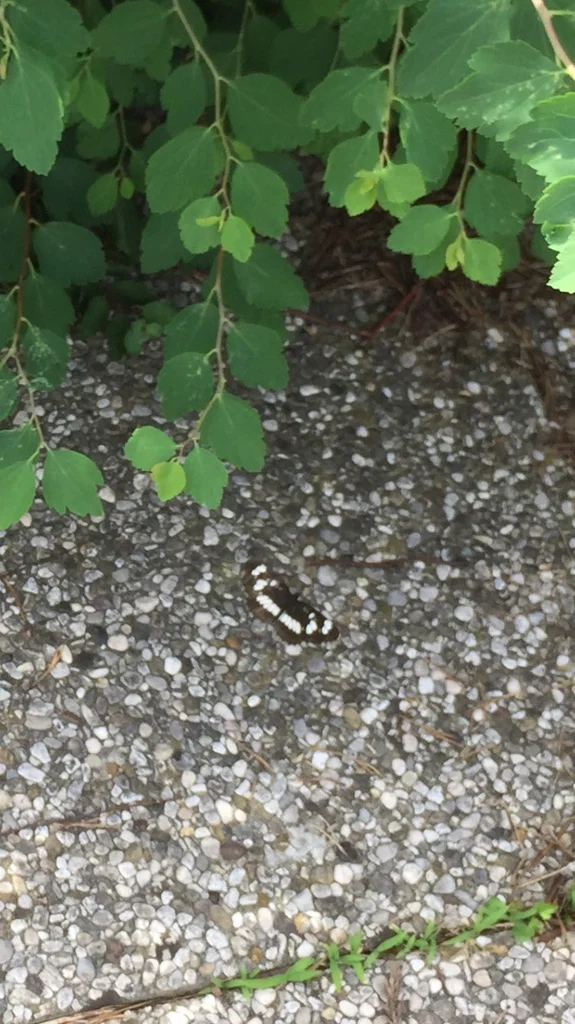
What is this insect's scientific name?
Neptis rivularis
